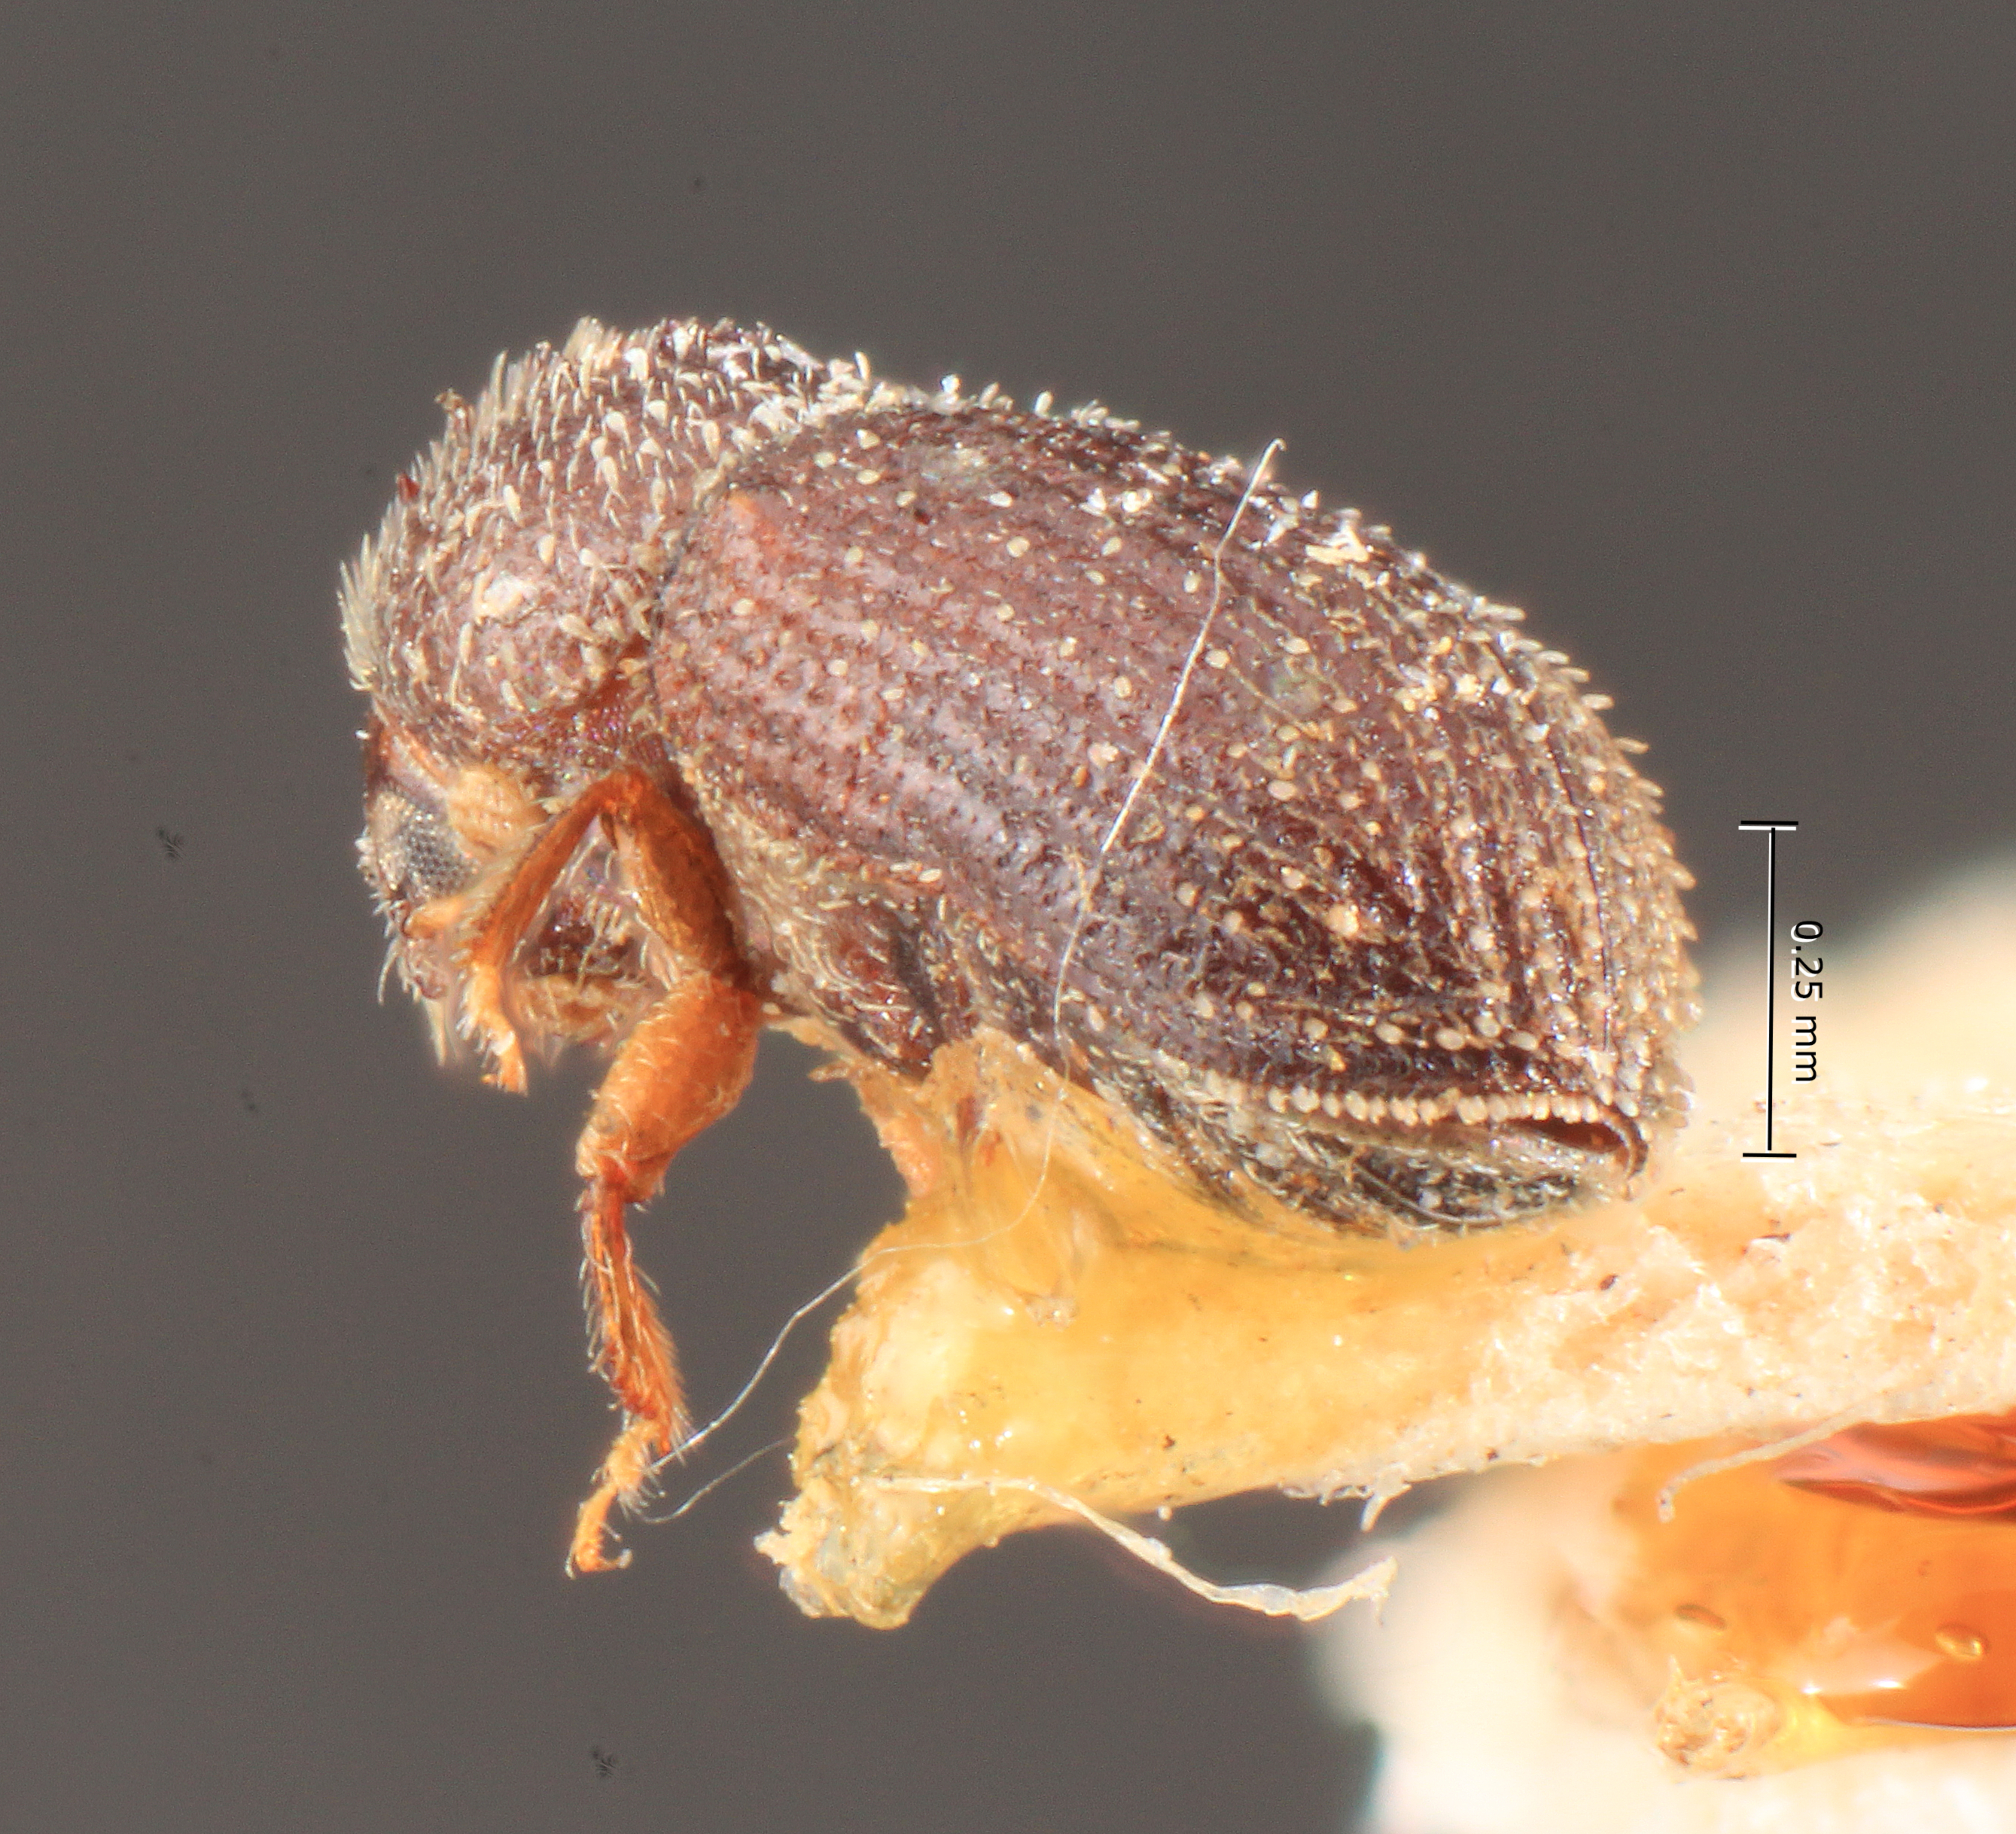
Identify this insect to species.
Stephanoderes mallyi
